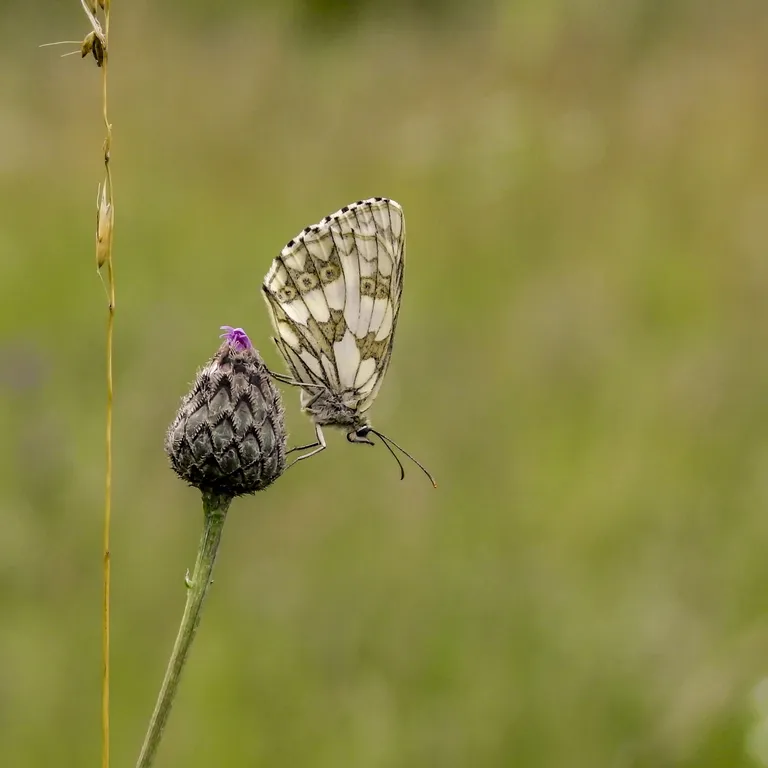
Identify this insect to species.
Melanargia galathea
